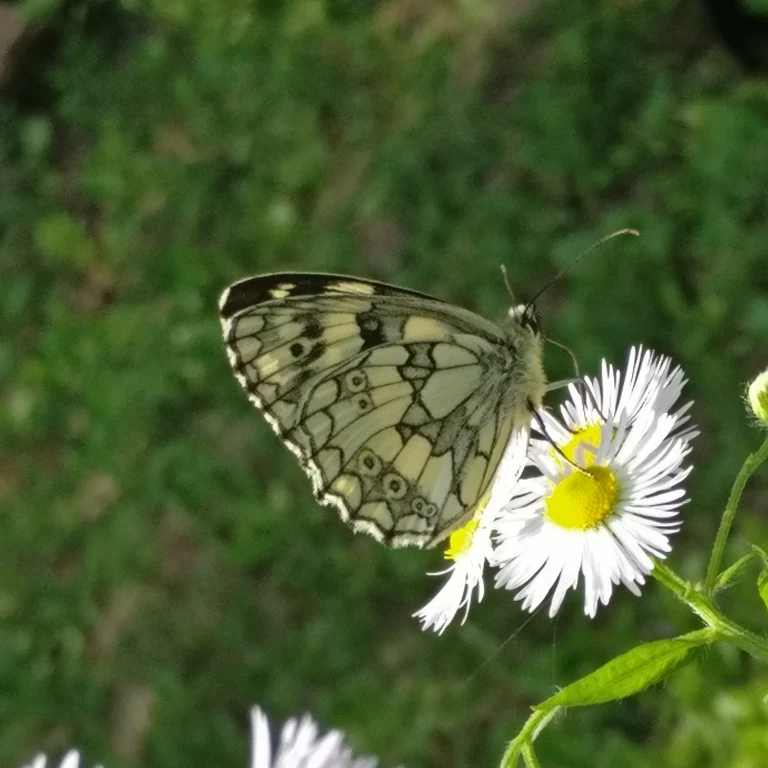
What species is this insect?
Melanargia galathea
